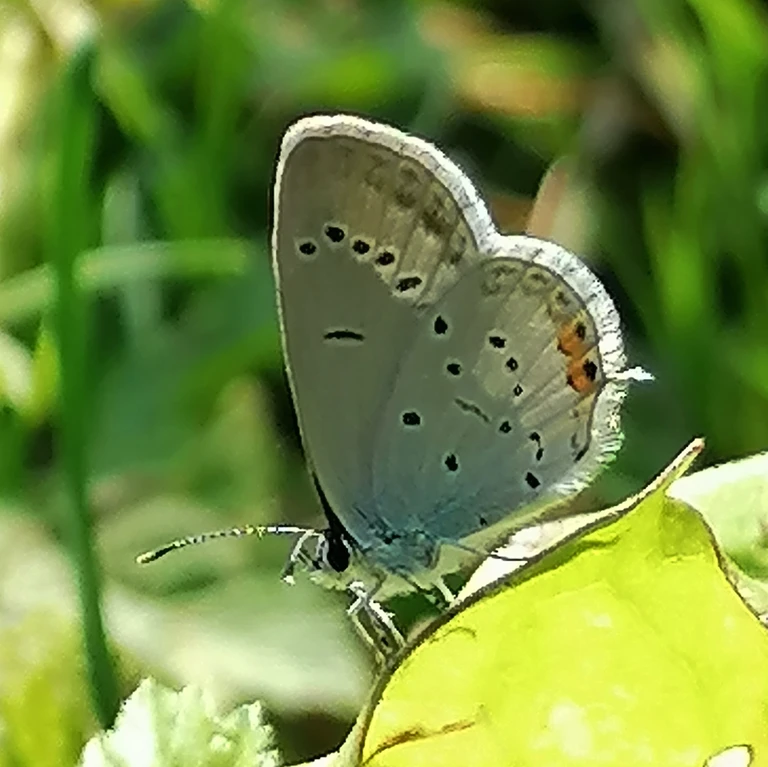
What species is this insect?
Cupido argiades (also Elkalyce argiades)
